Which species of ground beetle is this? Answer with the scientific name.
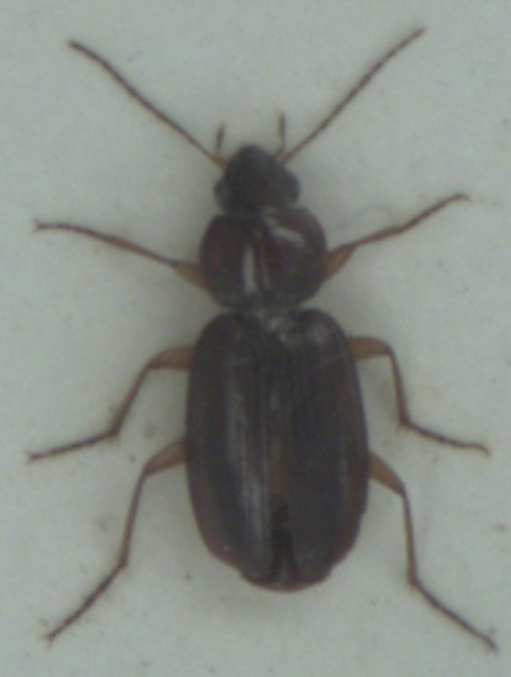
Olisthopus rotundatus
